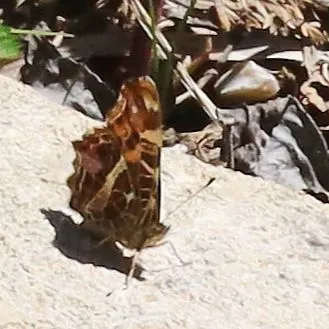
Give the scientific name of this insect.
Araschnia levana
